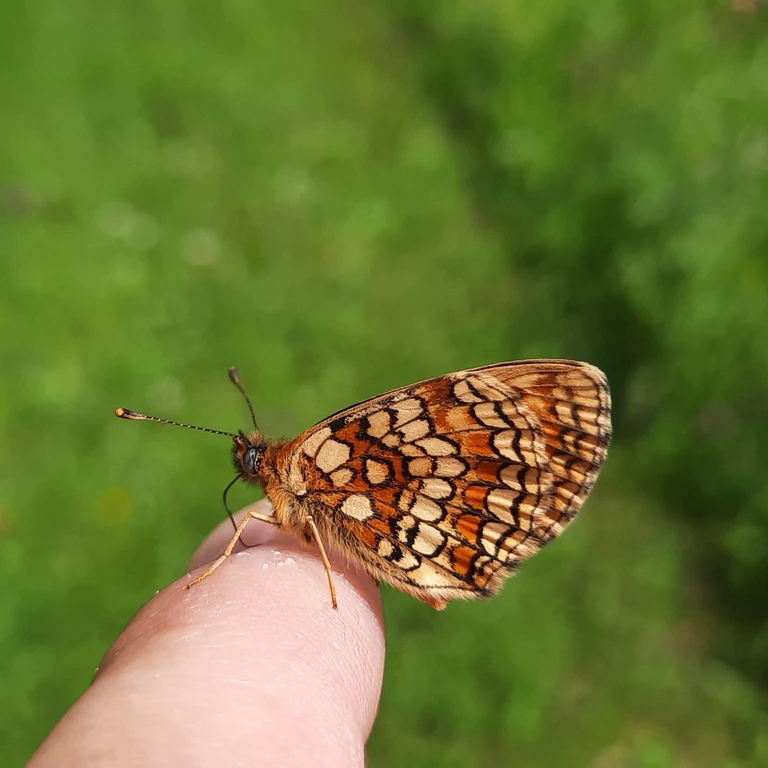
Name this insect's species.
Melitaea athalia
